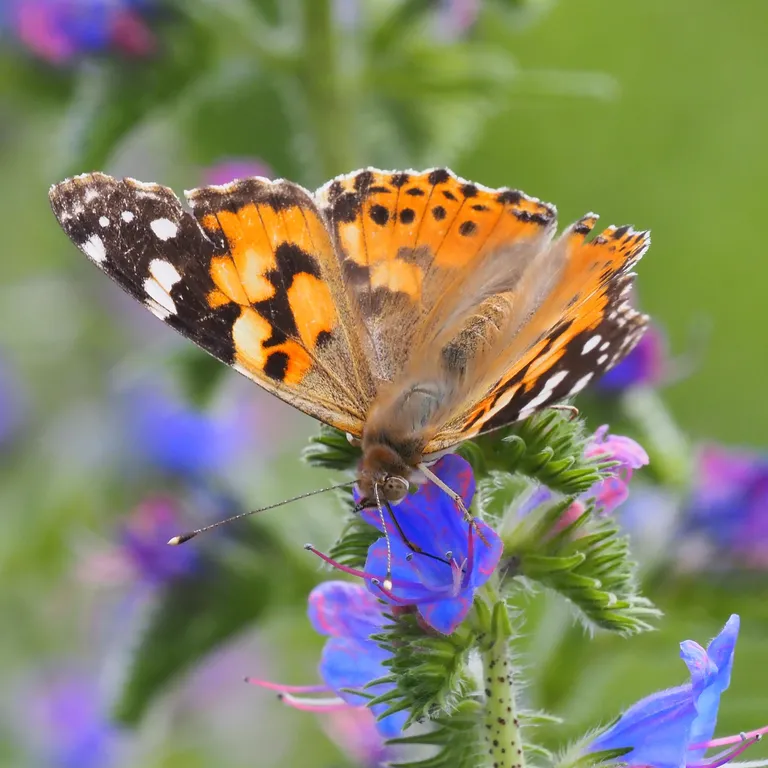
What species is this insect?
Vanessa cardui
